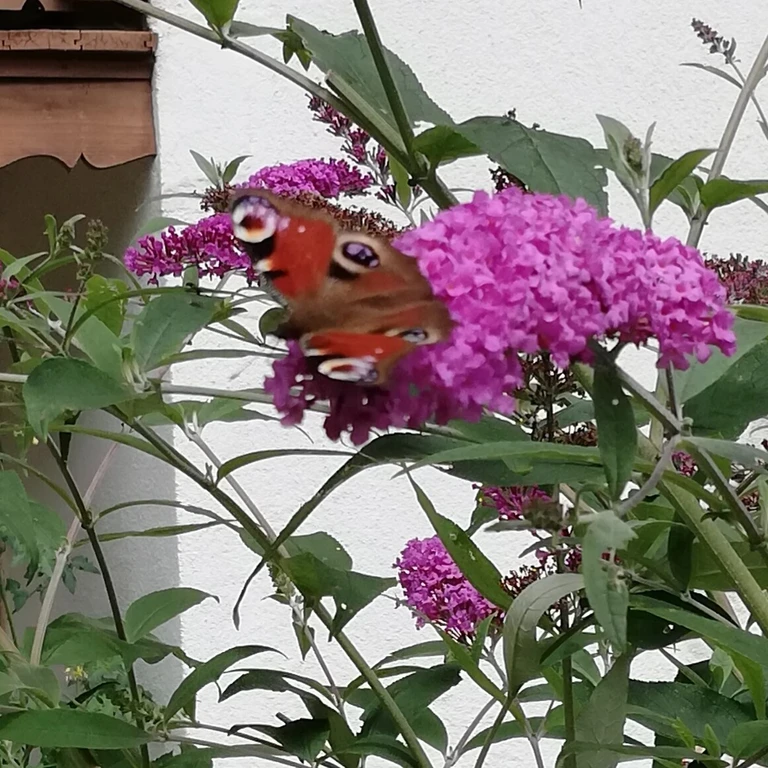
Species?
Aglais io
